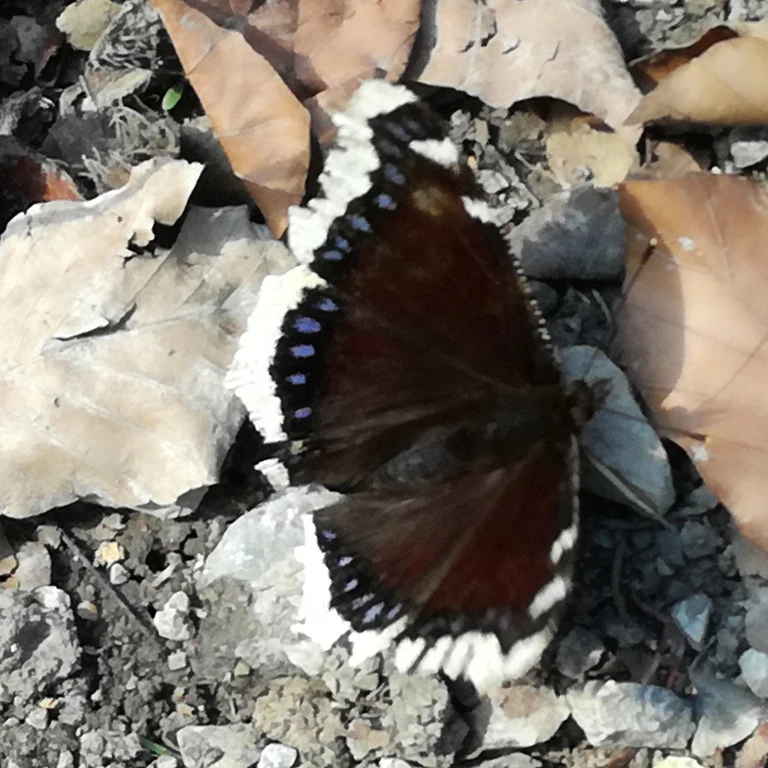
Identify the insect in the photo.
Nymphalis antiopa
